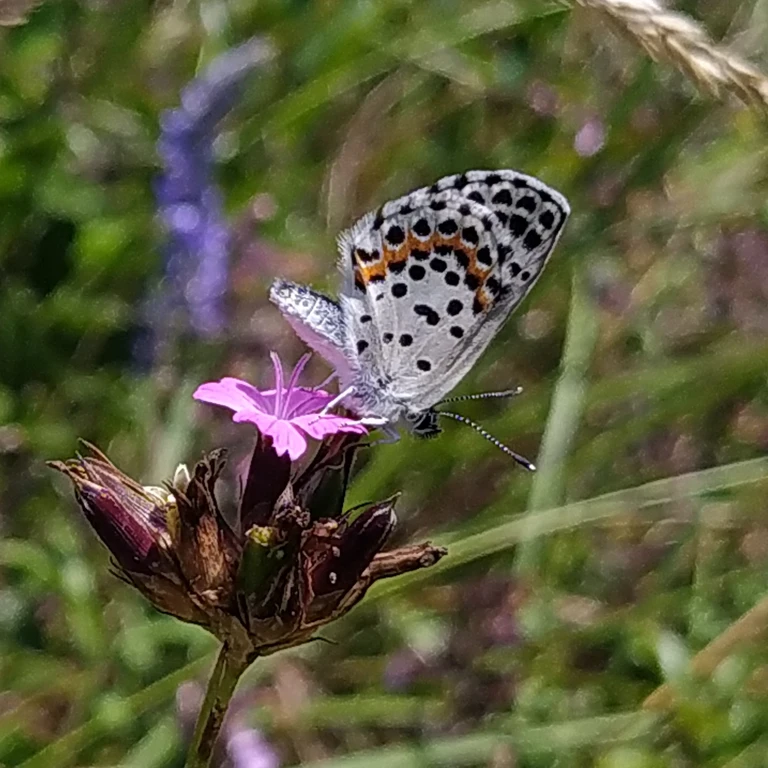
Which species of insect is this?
Scolitantides orion
